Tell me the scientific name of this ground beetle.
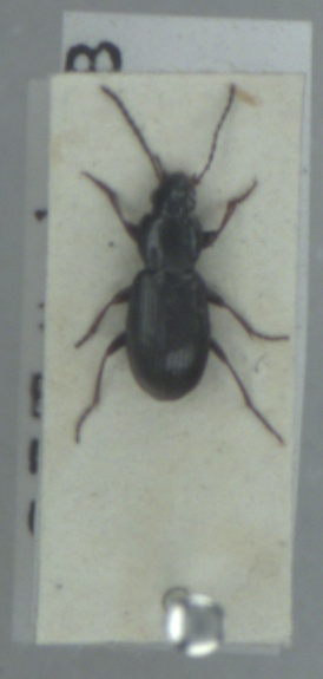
Pterostichus diligens
